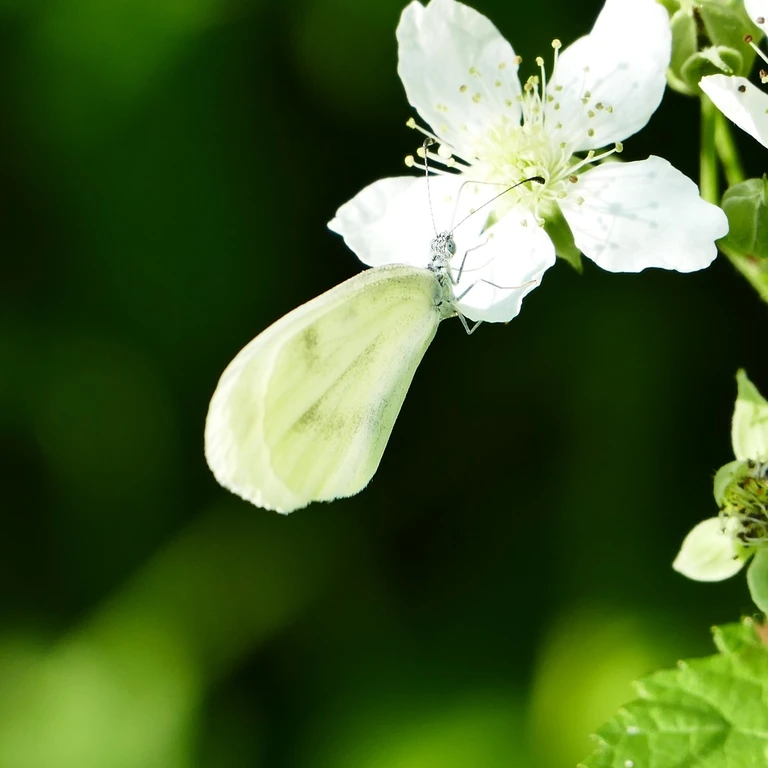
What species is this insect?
Leptidea sinapis/juvernica
